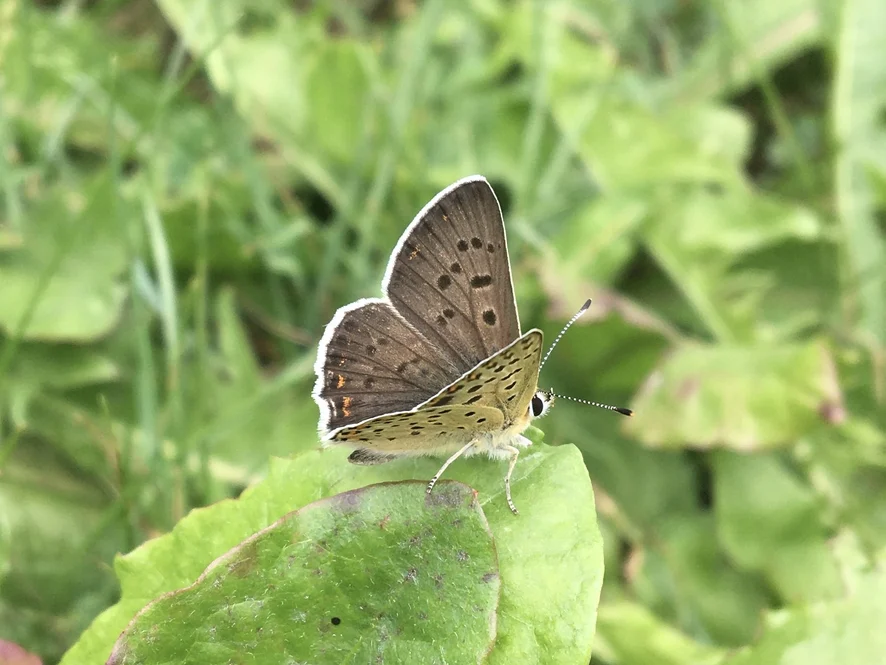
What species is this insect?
Lycaena tityrus (also Loweia tityrus)
